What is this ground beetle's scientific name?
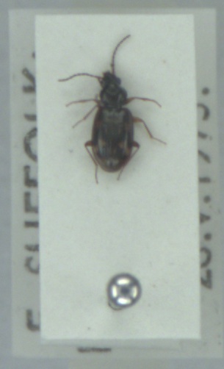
Bembidion fumigatum
